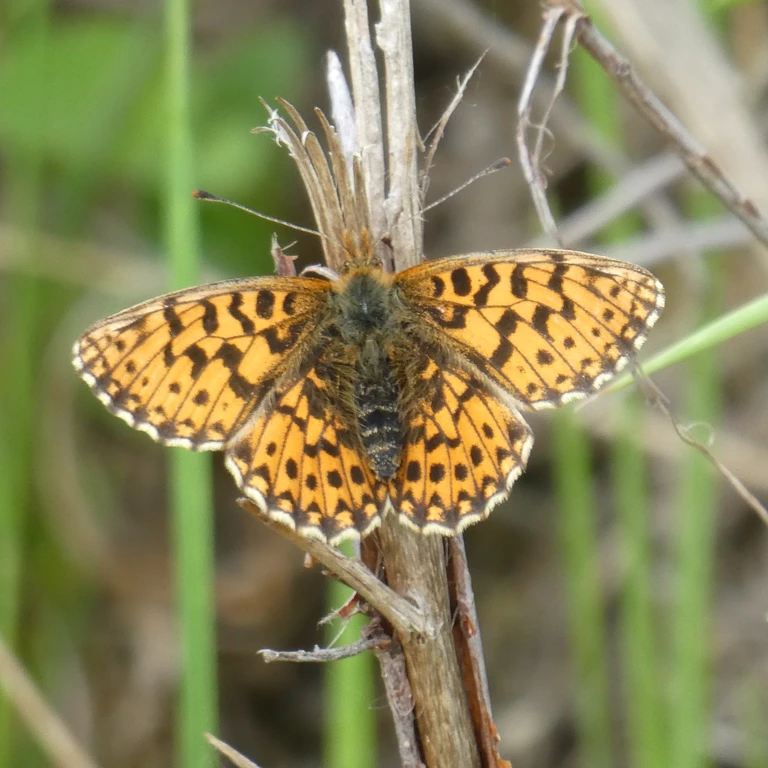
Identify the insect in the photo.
Boloria dia
